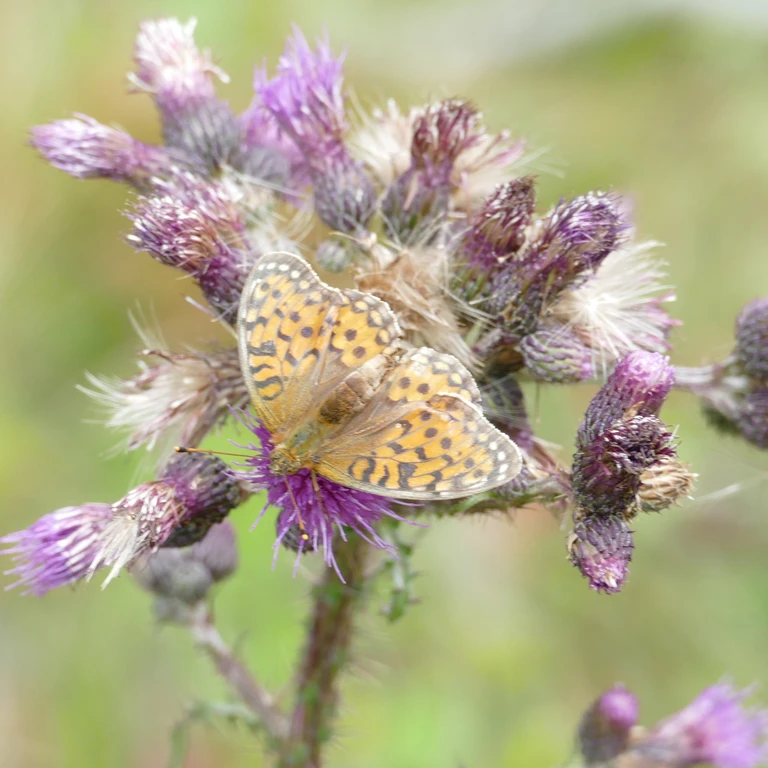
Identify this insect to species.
Speyeria aglaja
